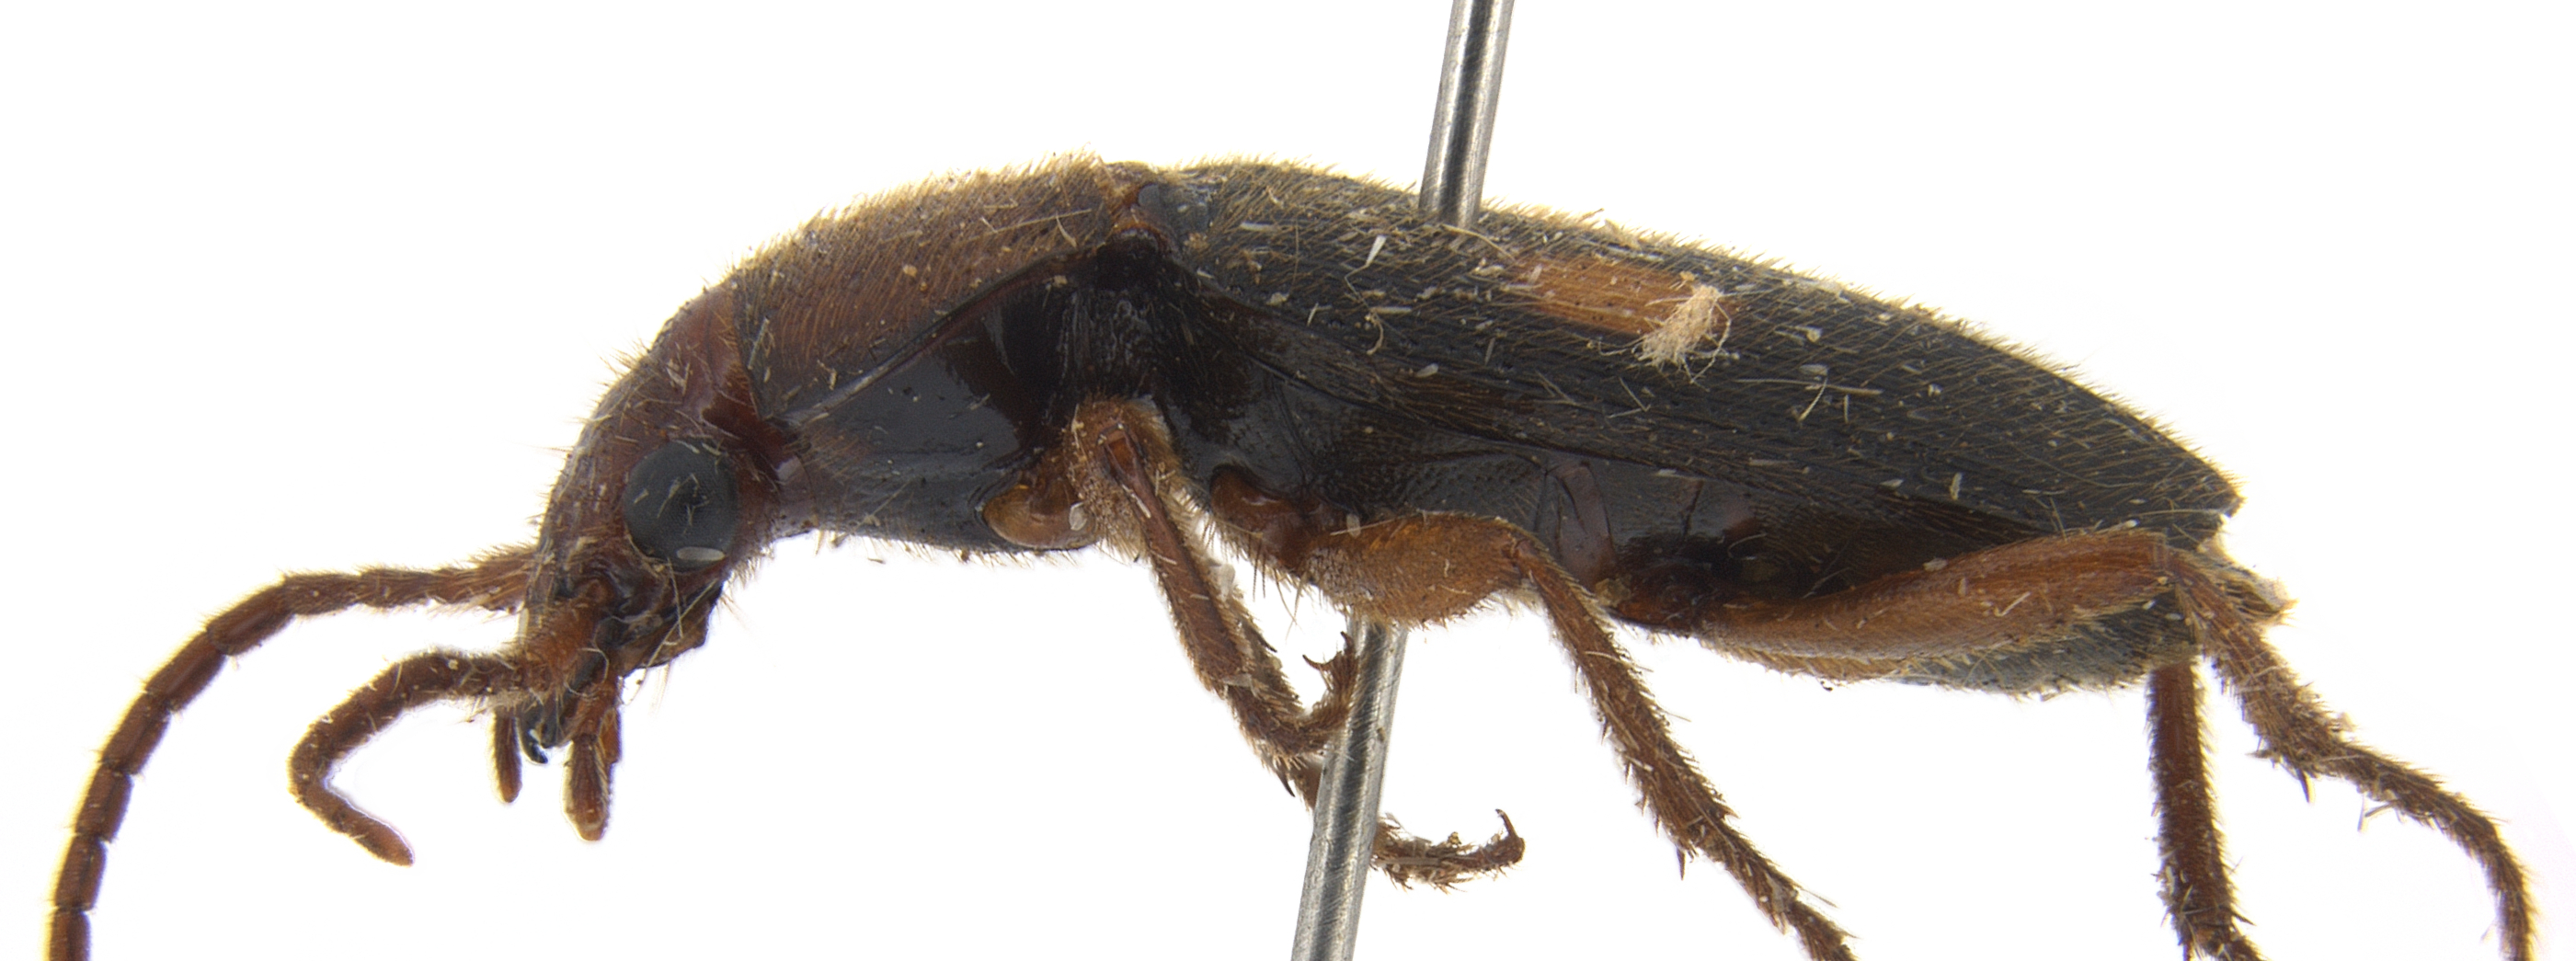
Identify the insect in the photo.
Planetes ruficeps
